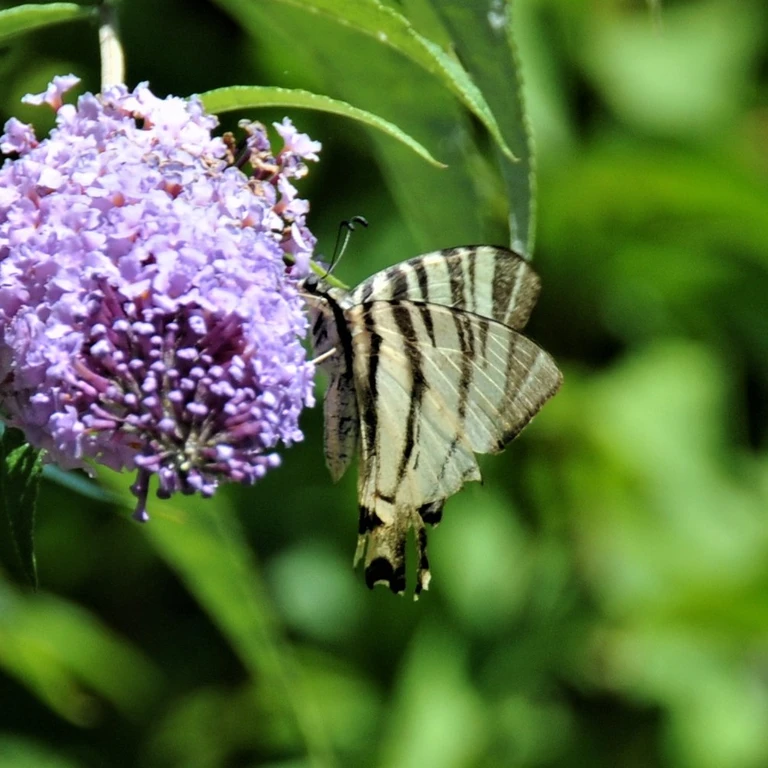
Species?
Iphiclides podalirius
